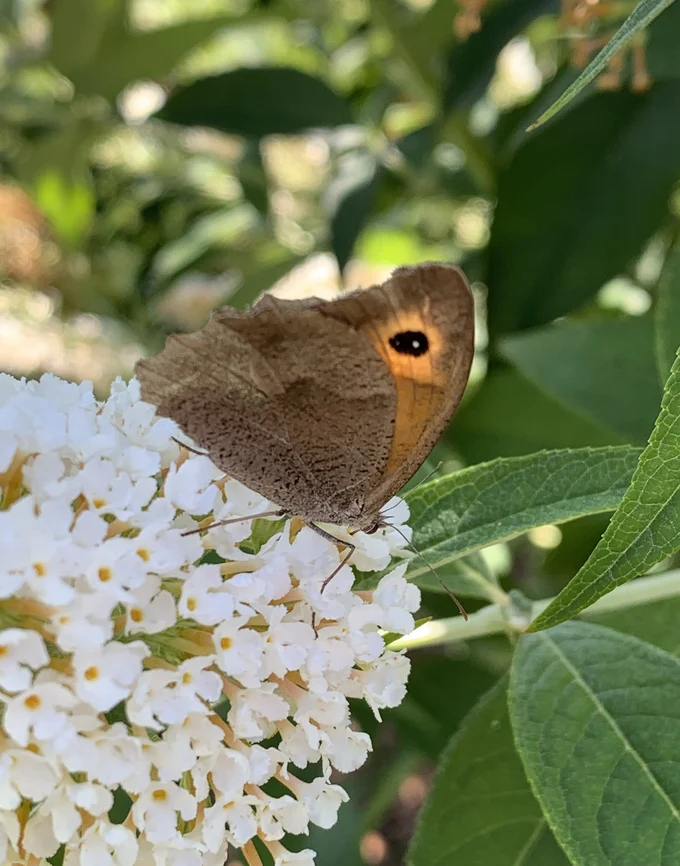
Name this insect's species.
Maniola jurtina
